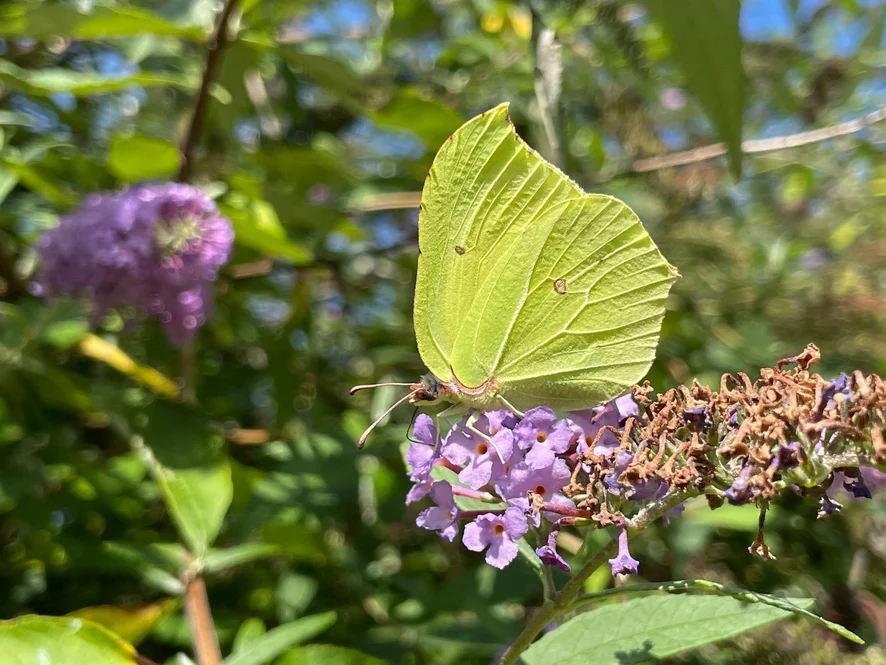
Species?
Gonepteryx rhamni
